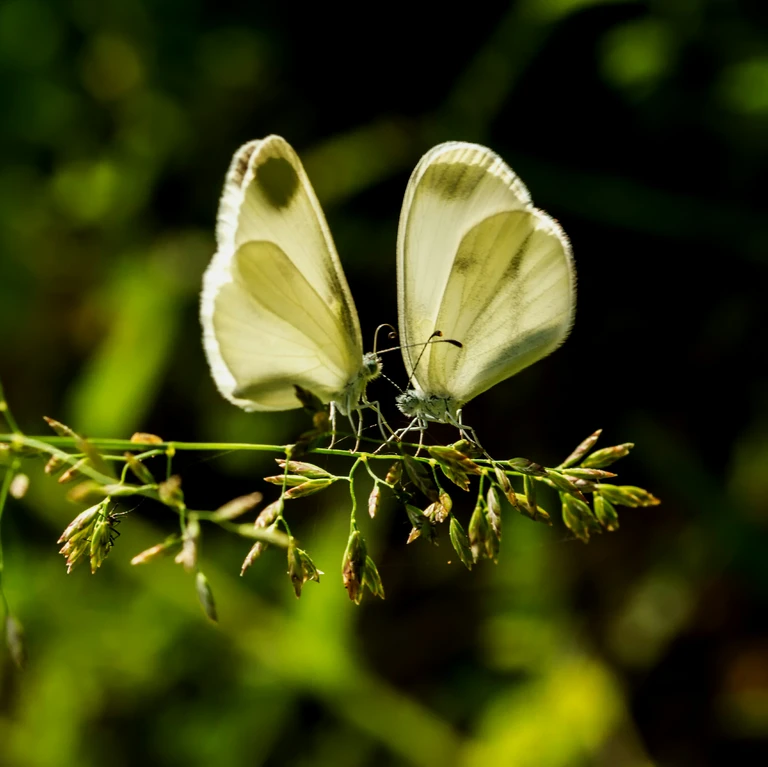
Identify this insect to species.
Leptidea sinapis/juvernica
